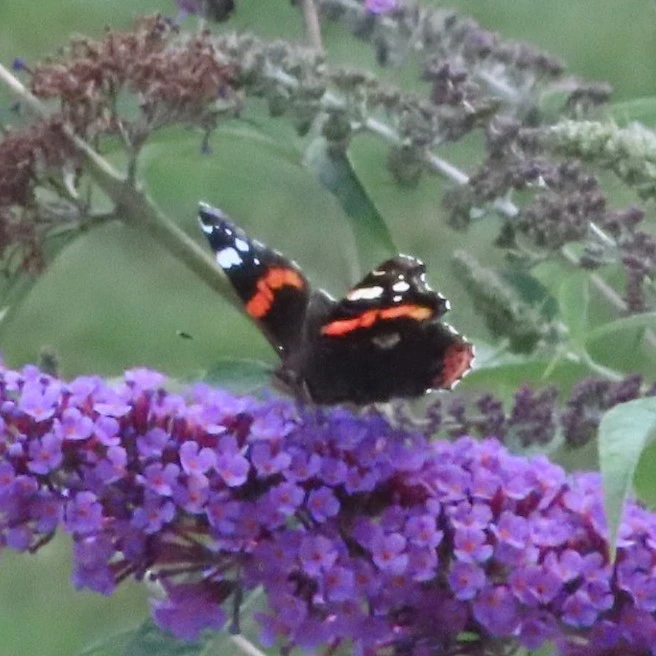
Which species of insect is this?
Vanessa atalanta
